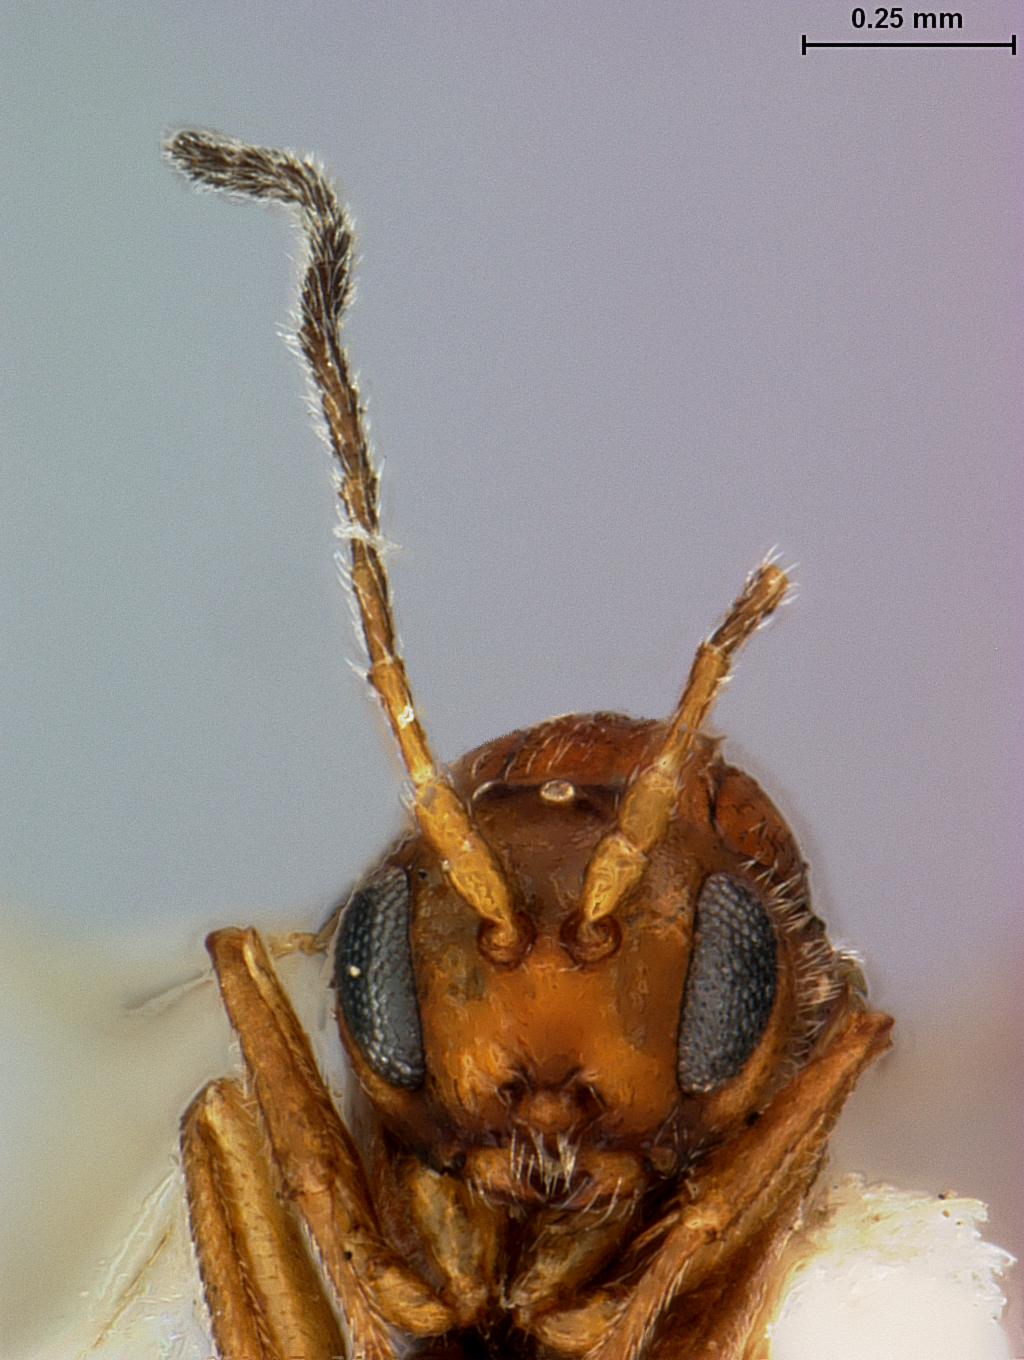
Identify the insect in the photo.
Andricus crenatus
